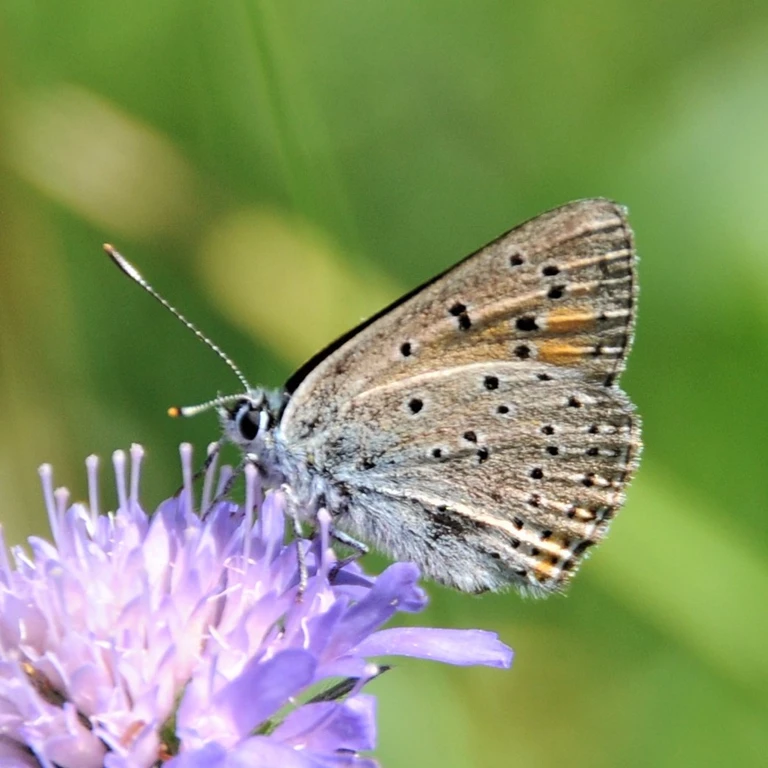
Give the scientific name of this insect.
Lycaena hippothoe (also Palaeochrysophanus hippothoe)
